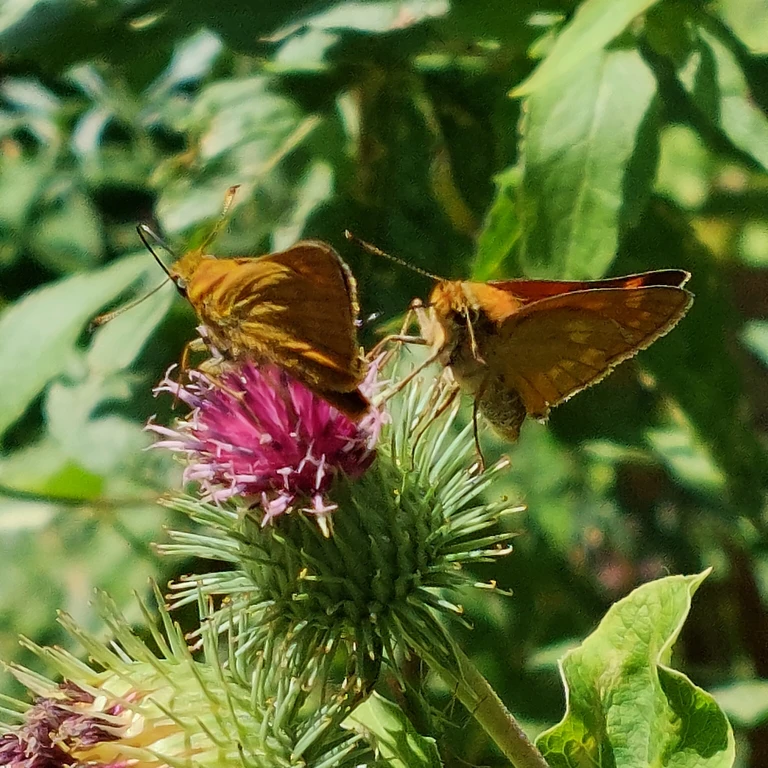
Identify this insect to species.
Ochlodes sylvanus (also Ochlodes venata)
